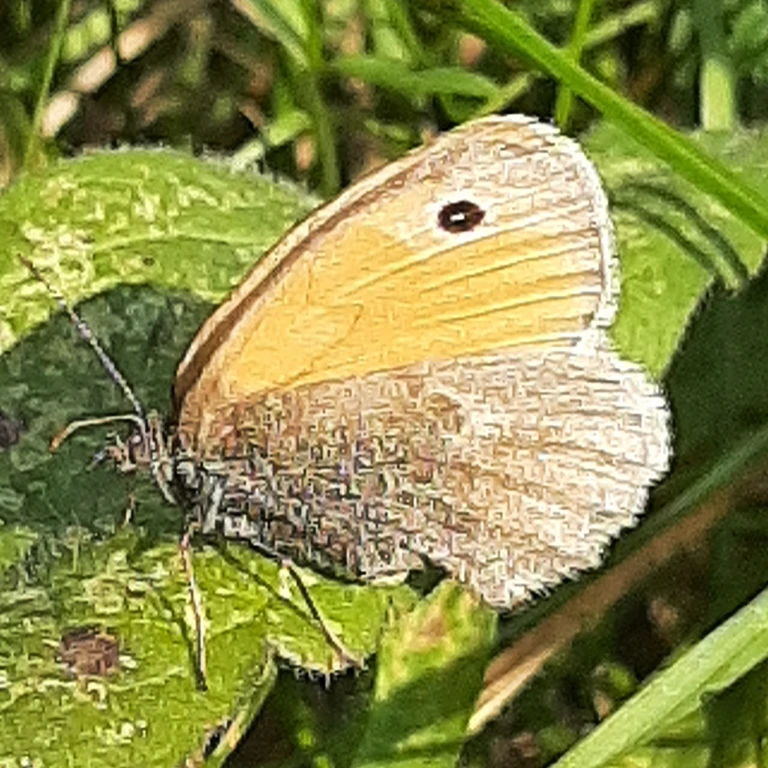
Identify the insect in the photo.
Coenonympha pamphilus
